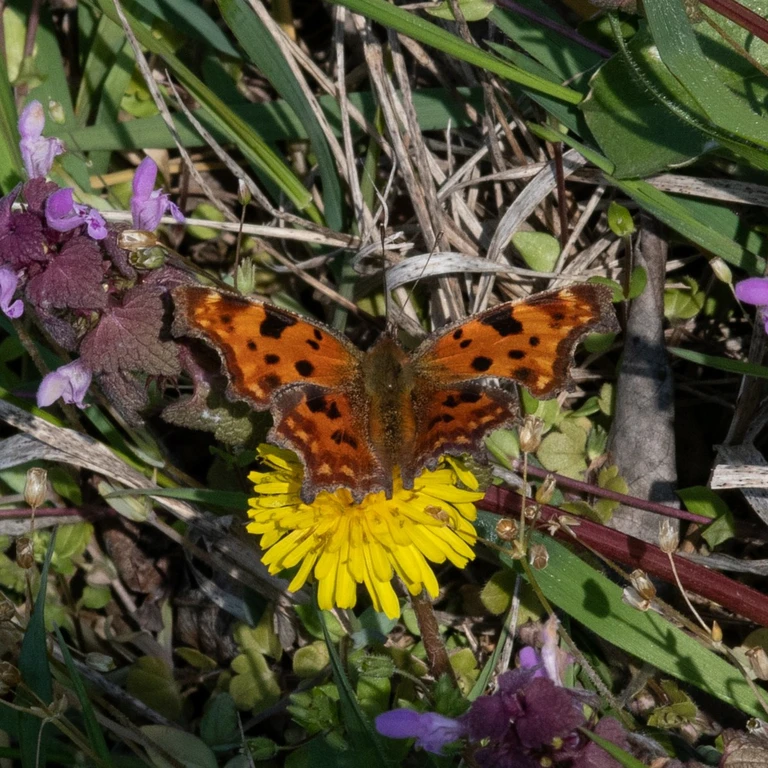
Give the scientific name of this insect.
Polygonia c-album
